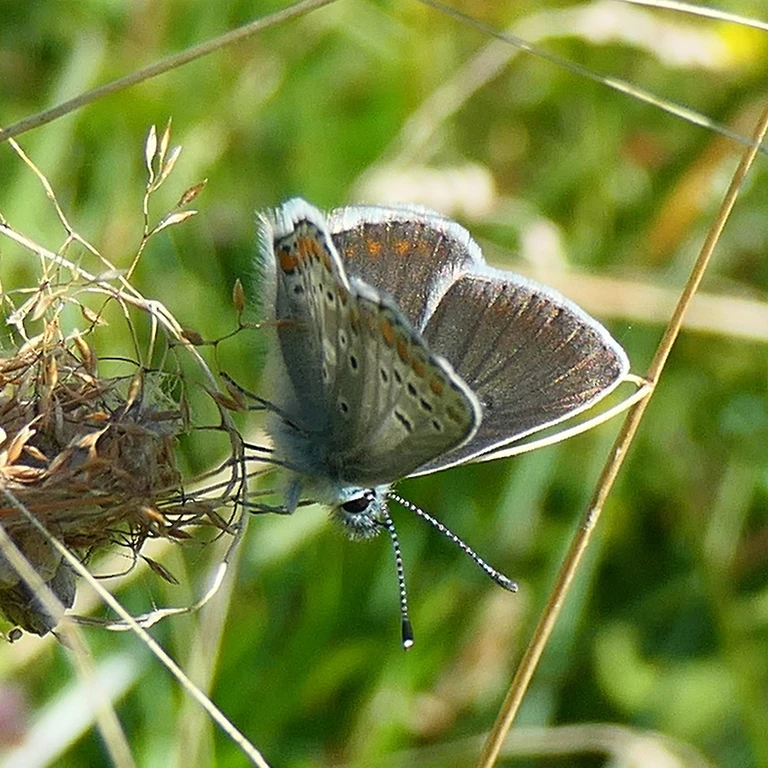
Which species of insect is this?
Aricia agestis/artaxerxes
